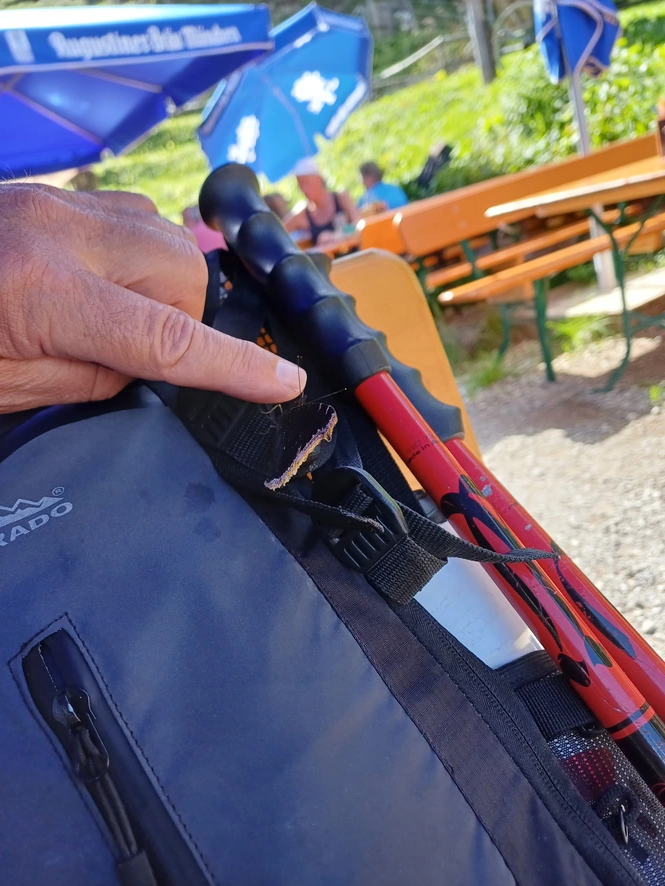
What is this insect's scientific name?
Nymphalis antiopa
